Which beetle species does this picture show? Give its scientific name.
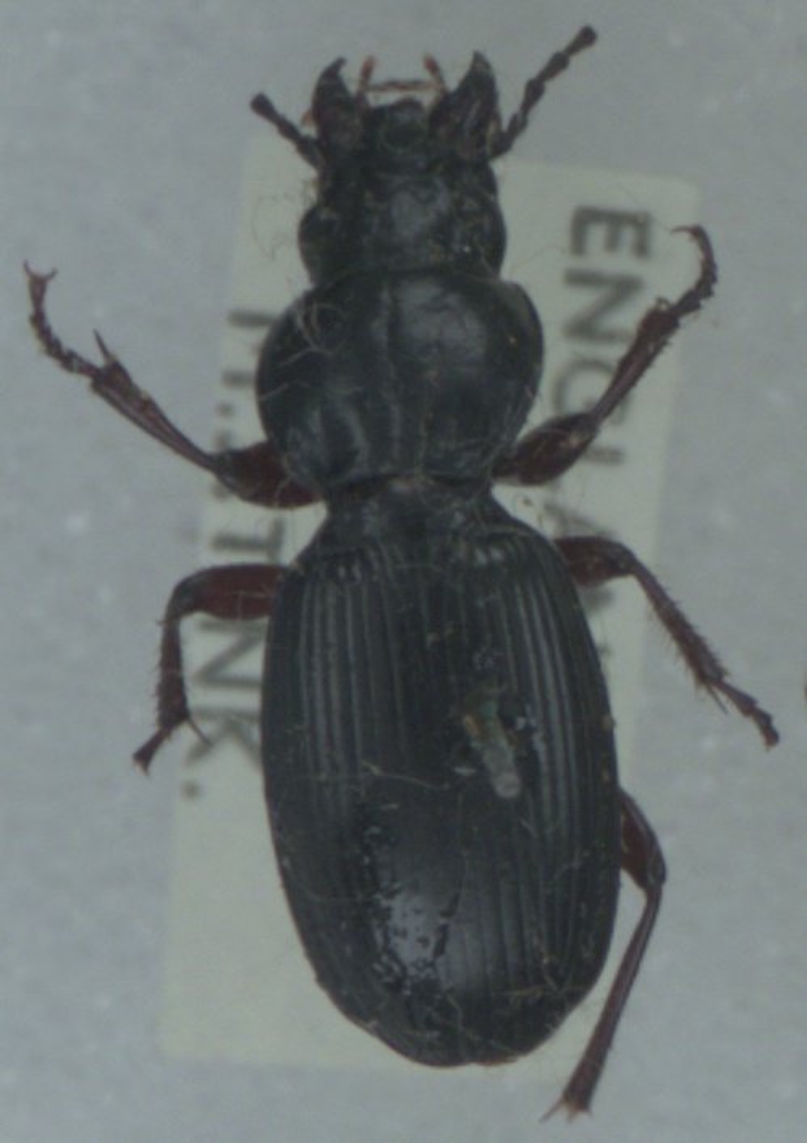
Pterostichus madidus
